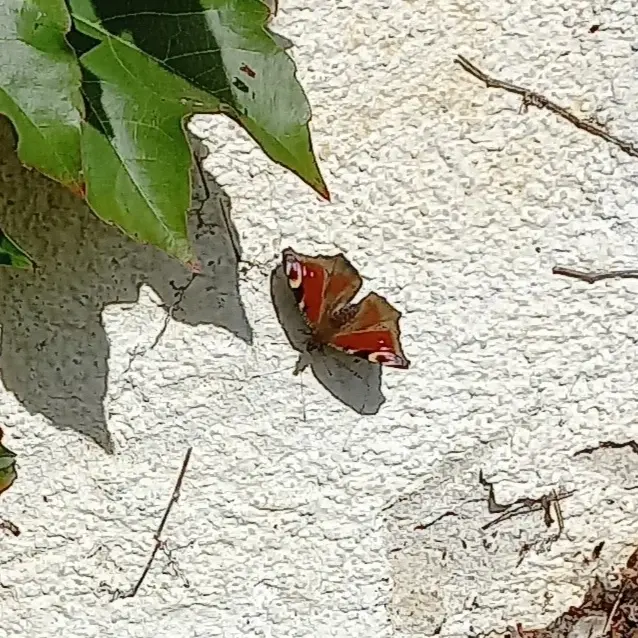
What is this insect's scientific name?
Aglais io
